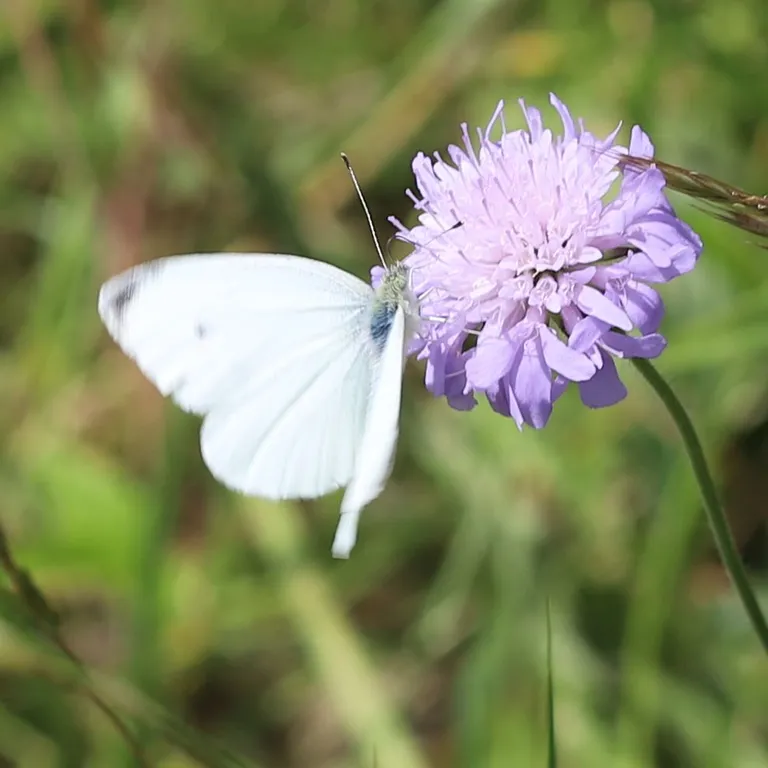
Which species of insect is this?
Pieris rapae
